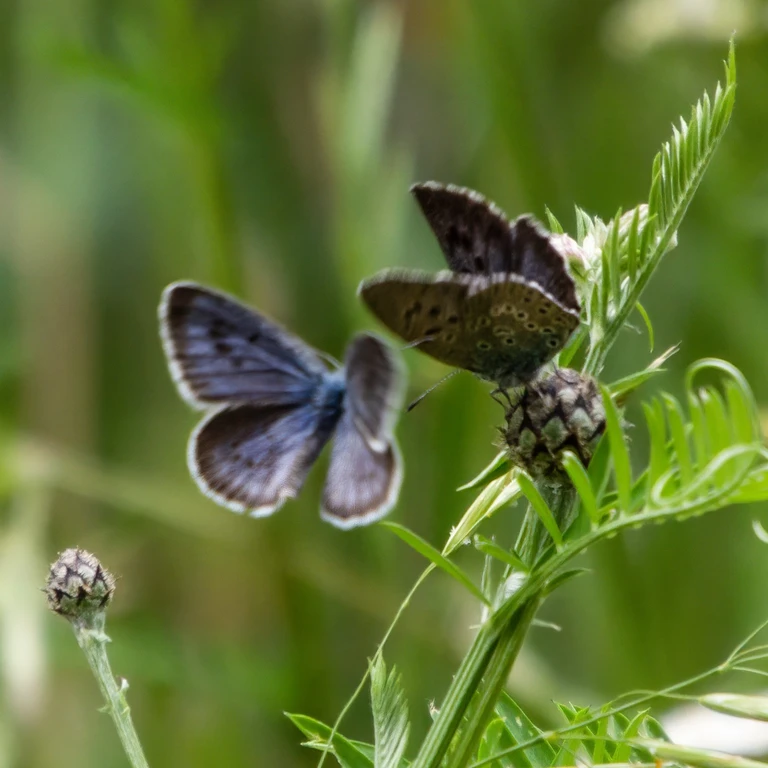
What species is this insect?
Phengaris arion (also Maculinea arion)
